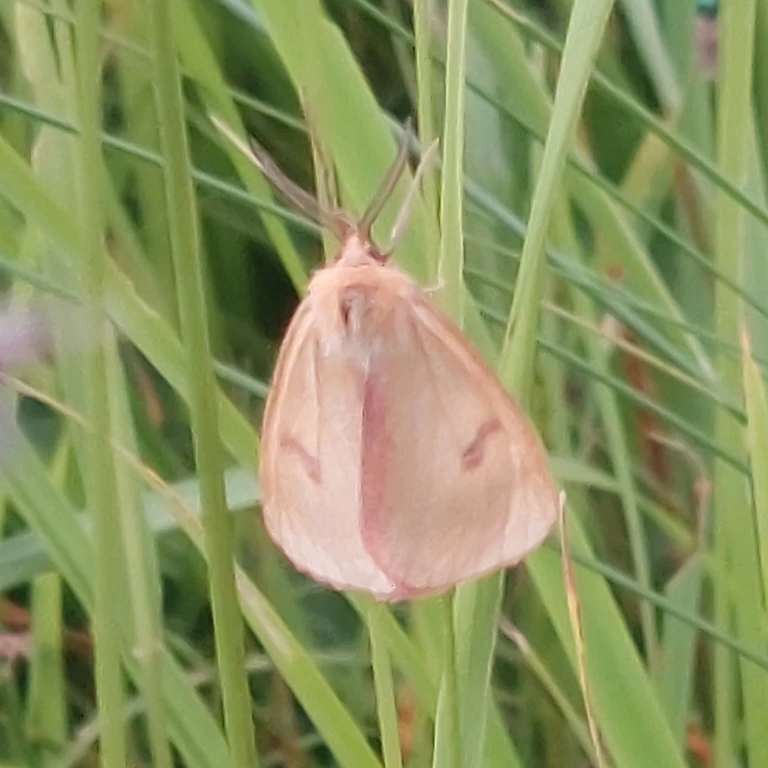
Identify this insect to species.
Diacrisia sannio
